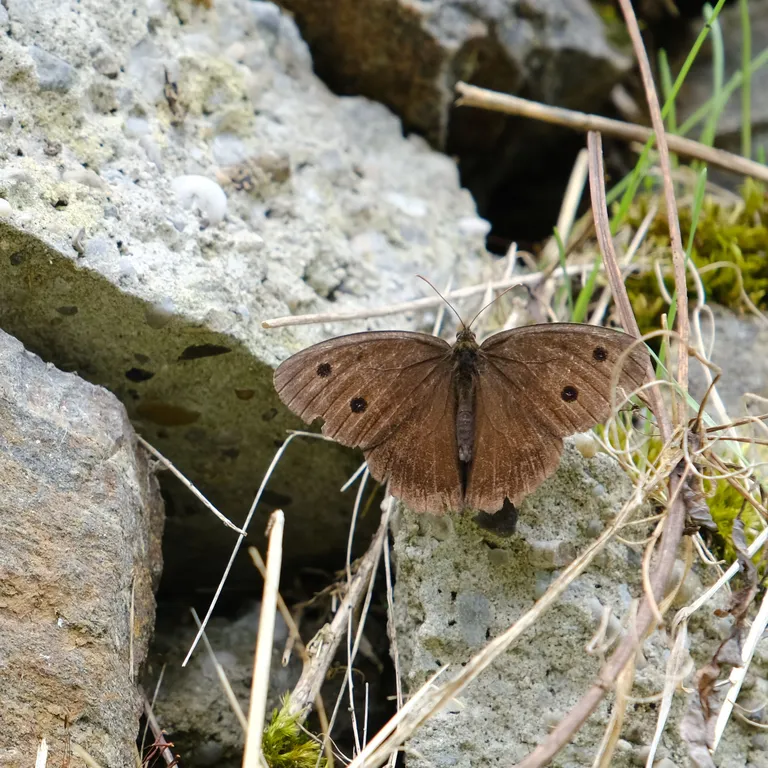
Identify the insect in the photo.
Minois dryas
